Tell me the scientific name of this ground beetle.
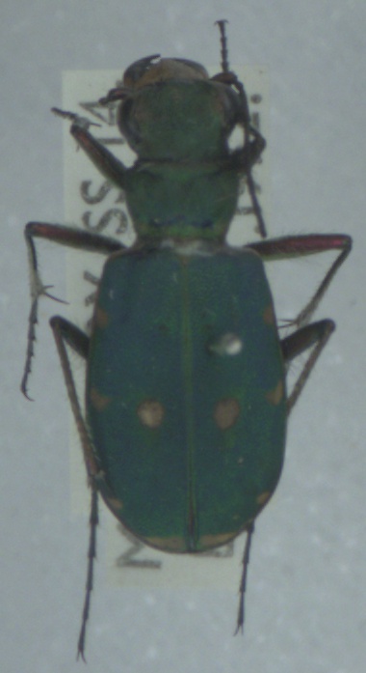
Cicindela campestris
